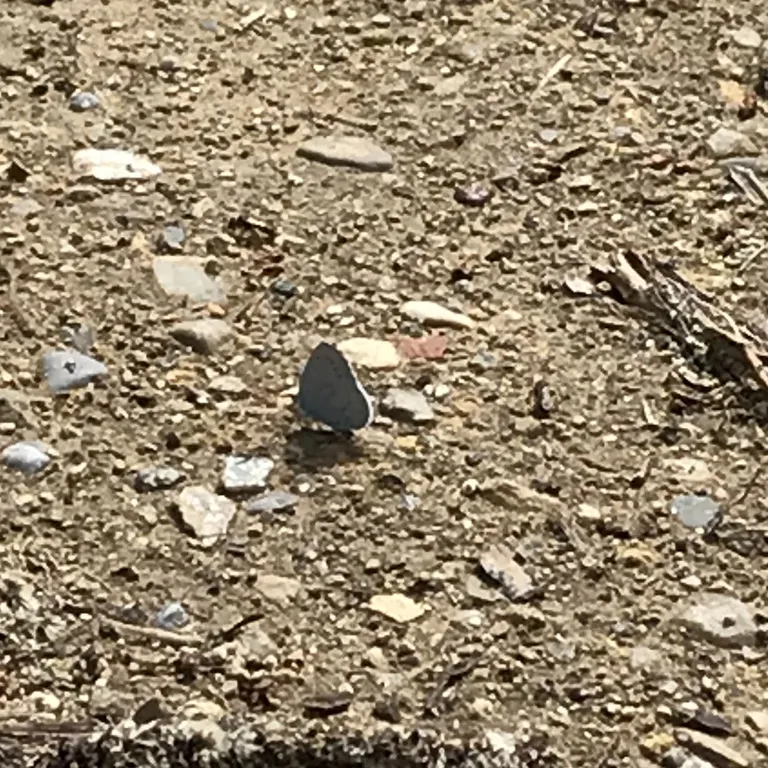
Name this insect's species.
Celastrina argiolus
